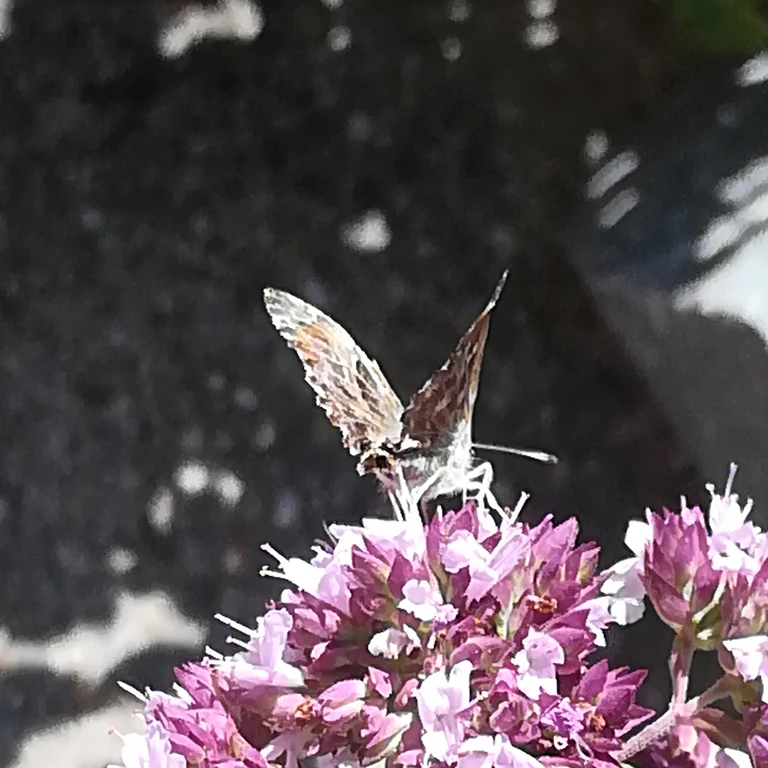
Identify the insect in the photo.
Carcharodus alceae
